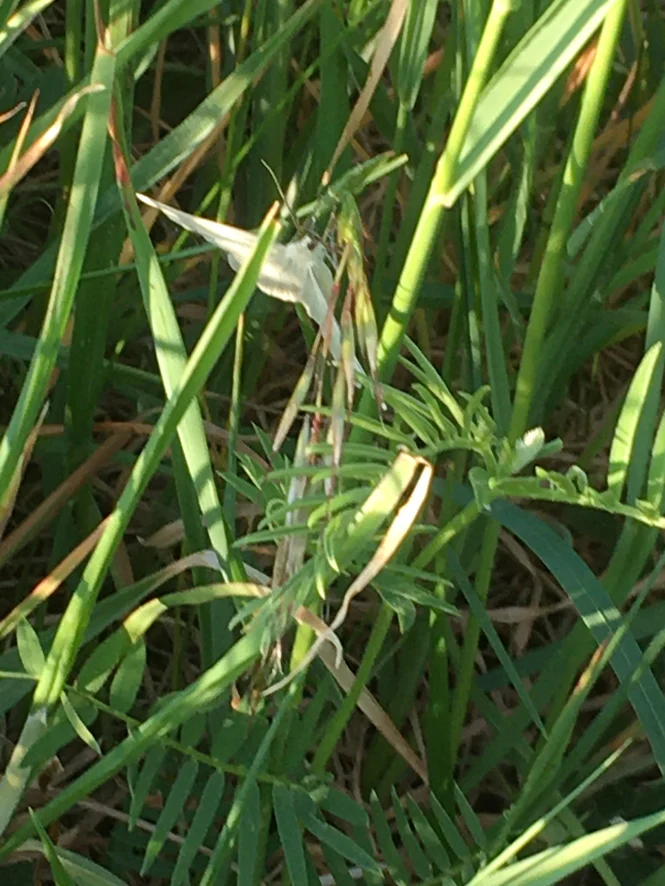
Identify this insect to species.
Siona lineata
